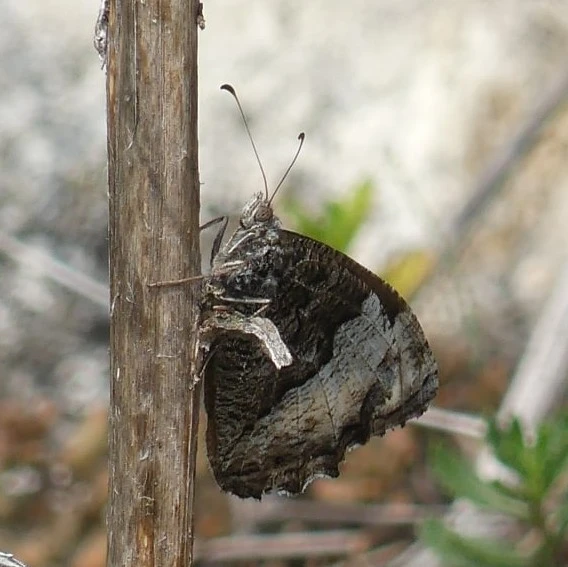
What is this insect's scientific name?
Hipparchia fagi
